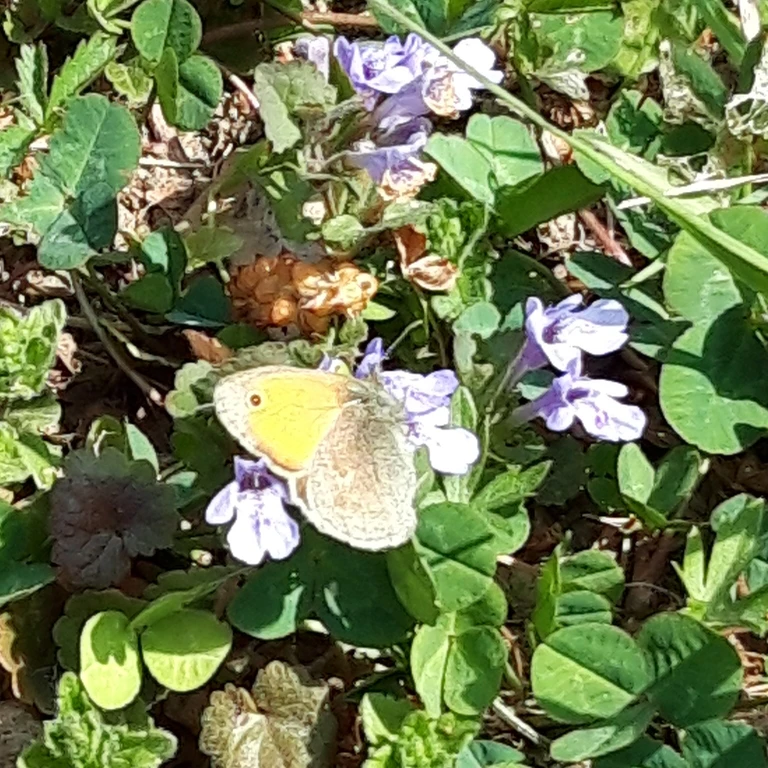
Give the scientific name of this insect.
Coenonympha pamphilus
